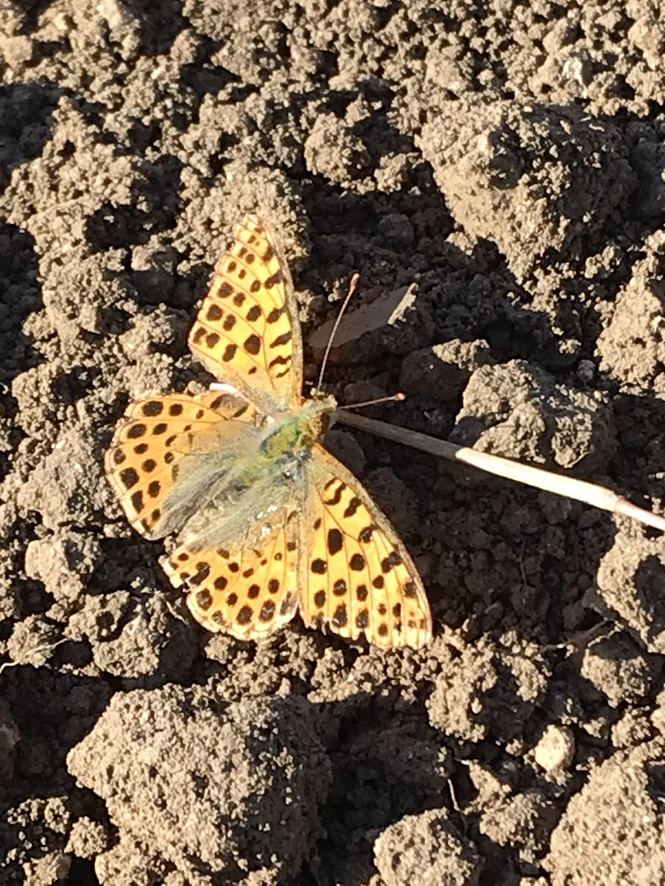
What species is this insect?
Issoria lathonia
